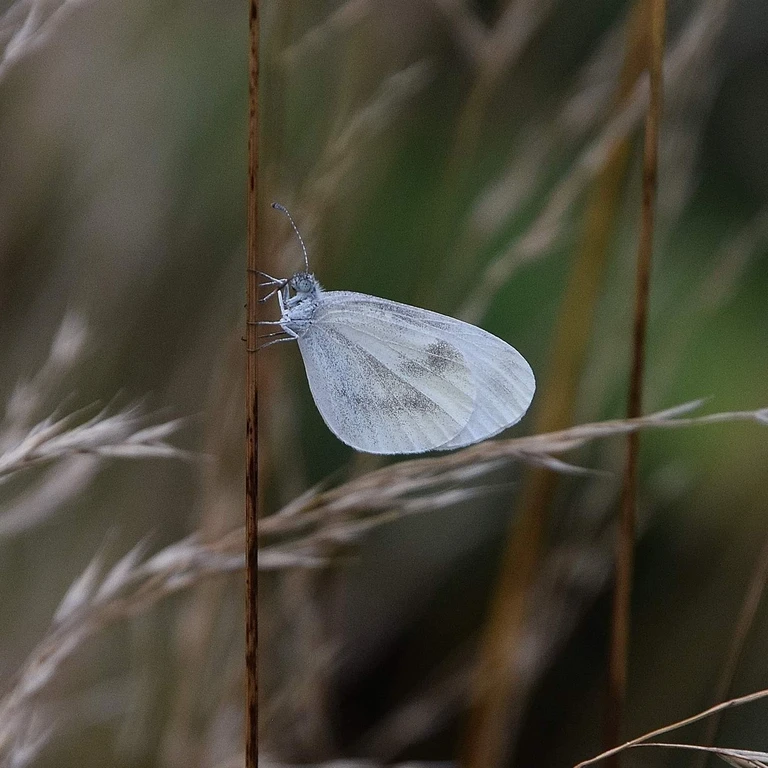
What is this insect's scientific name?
Leptidea sinapis/juvernica
